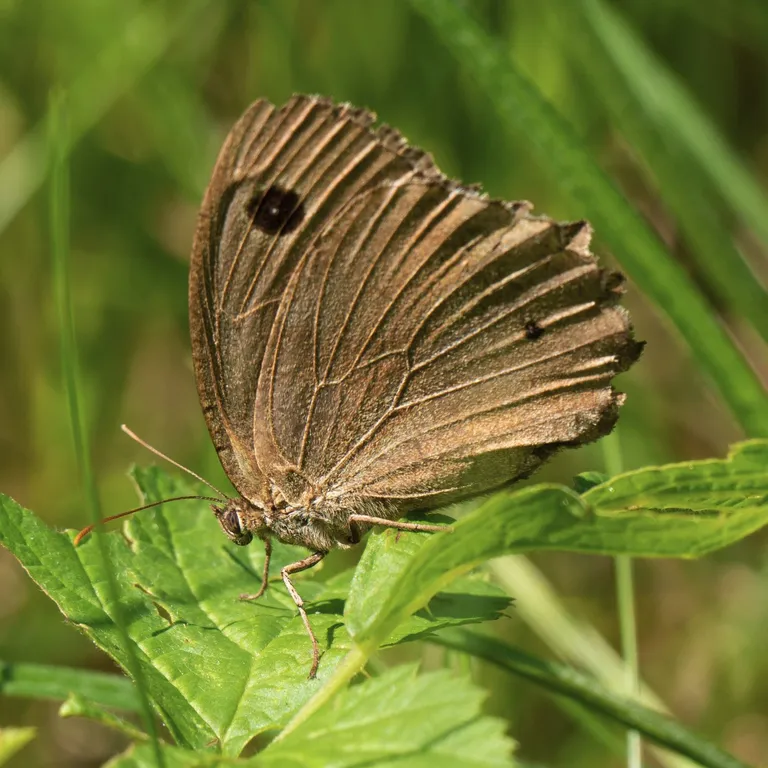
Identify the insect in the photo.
Minois dryas
